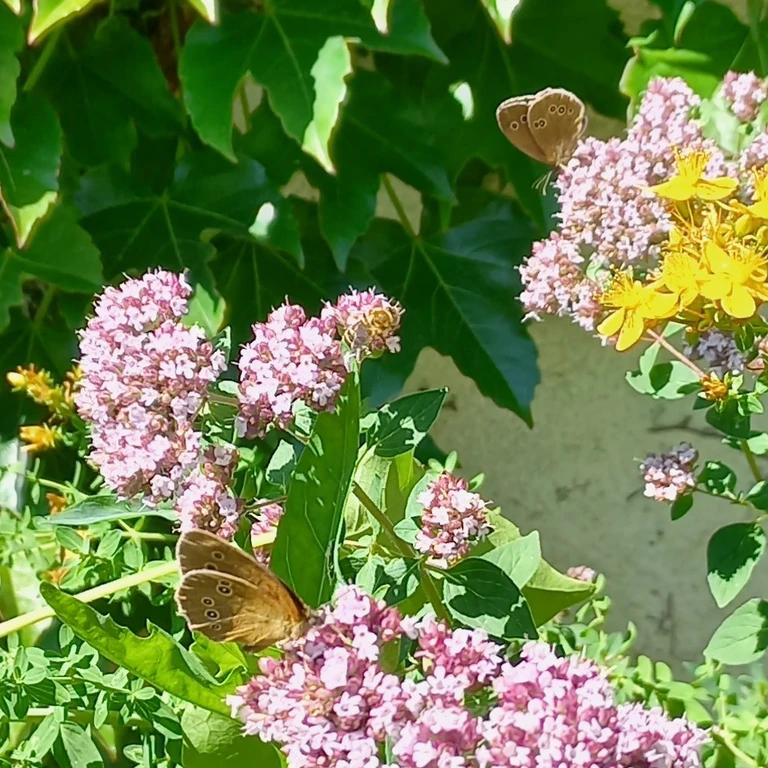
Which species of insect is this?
Aphantopus hyperantus
